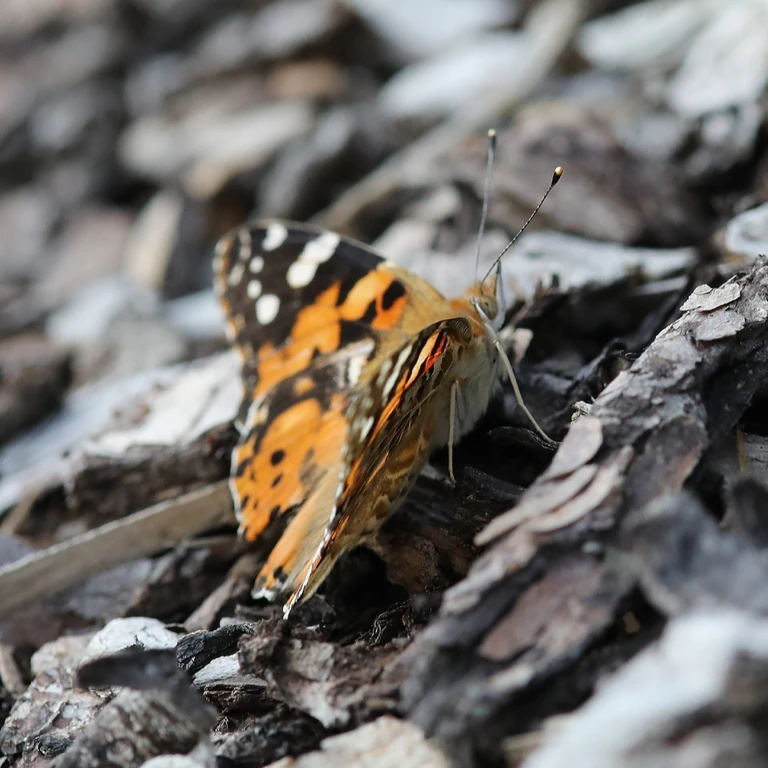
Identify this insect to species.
Vanessa cardui
